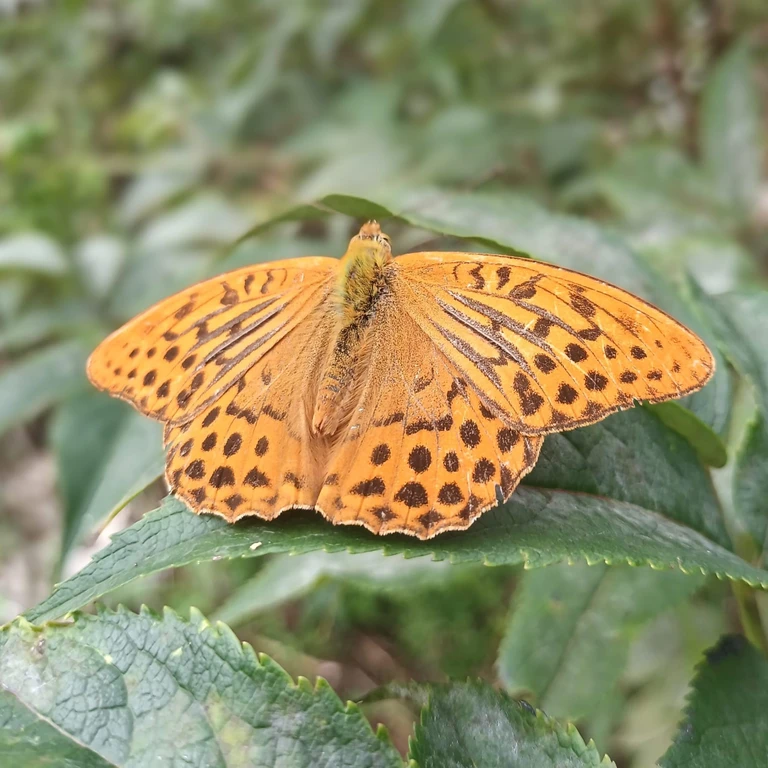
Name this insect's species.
Argynnis paphia
